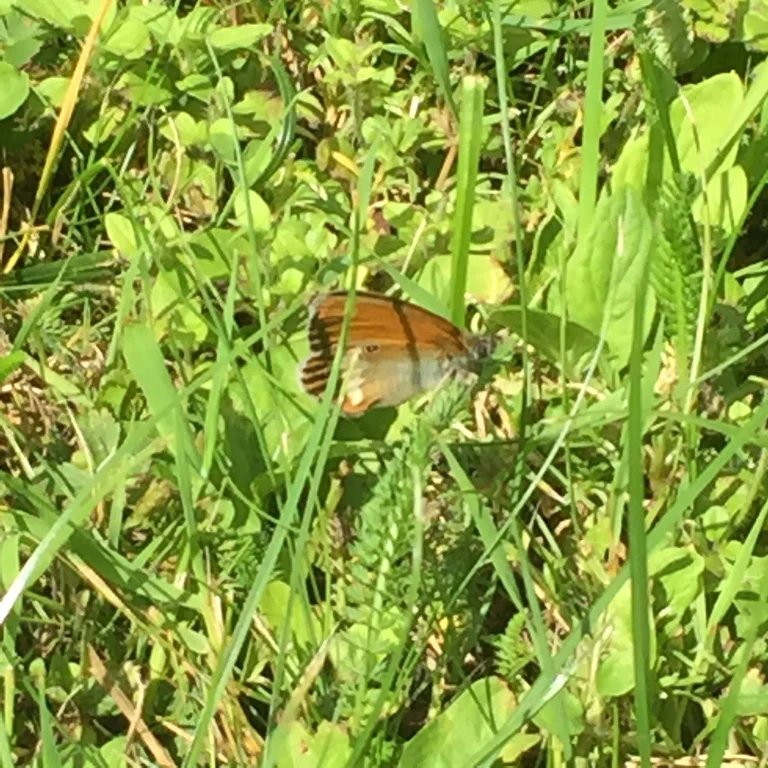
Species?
Coenonympha arcania
